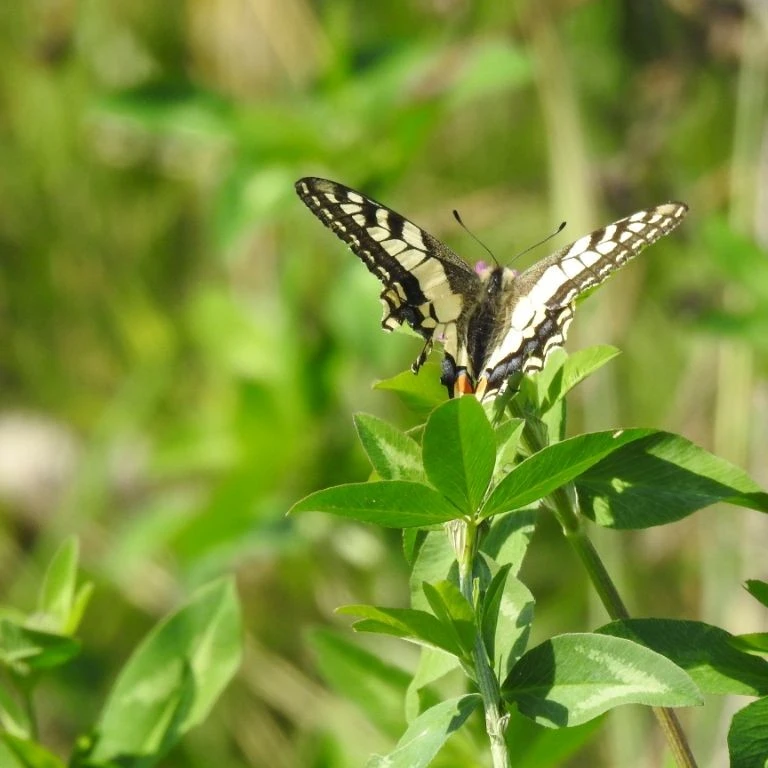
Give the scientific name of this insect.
Papilio machaon
